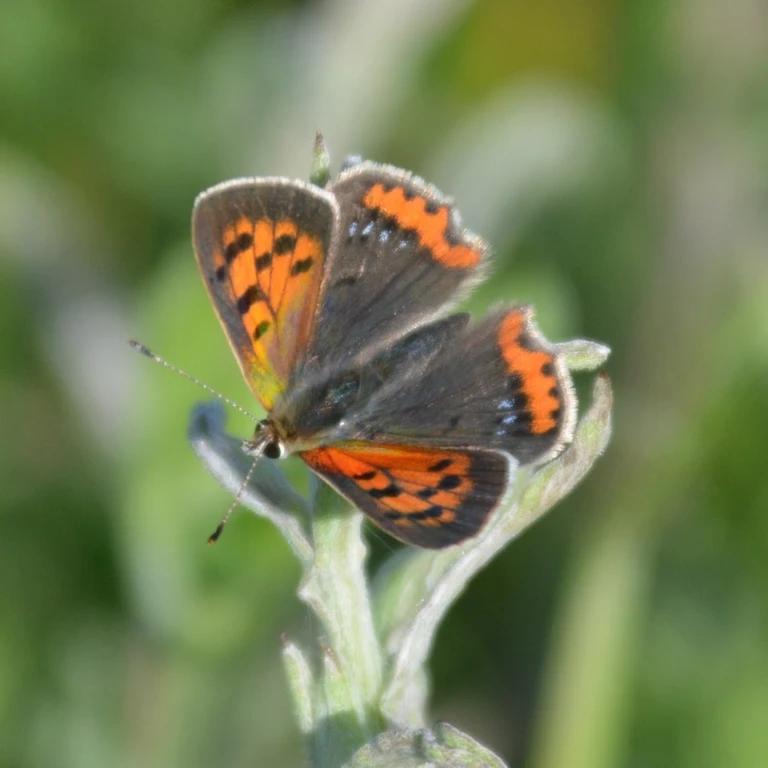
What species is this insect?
Lycaena phlaeas
